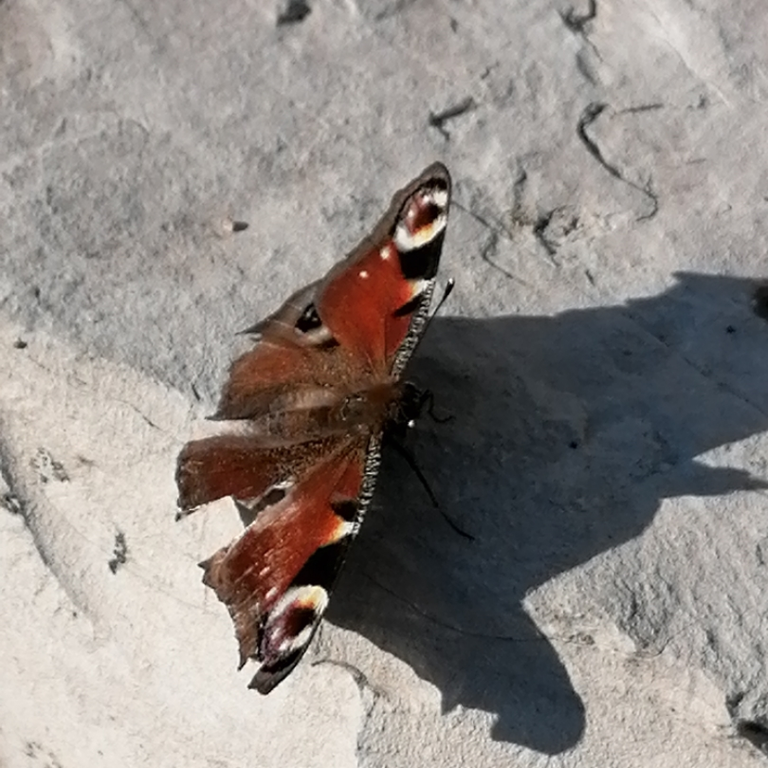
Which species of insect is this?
Aglais io
